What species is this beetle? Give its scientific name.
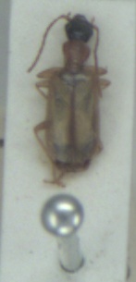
Demetrias atricapillus
